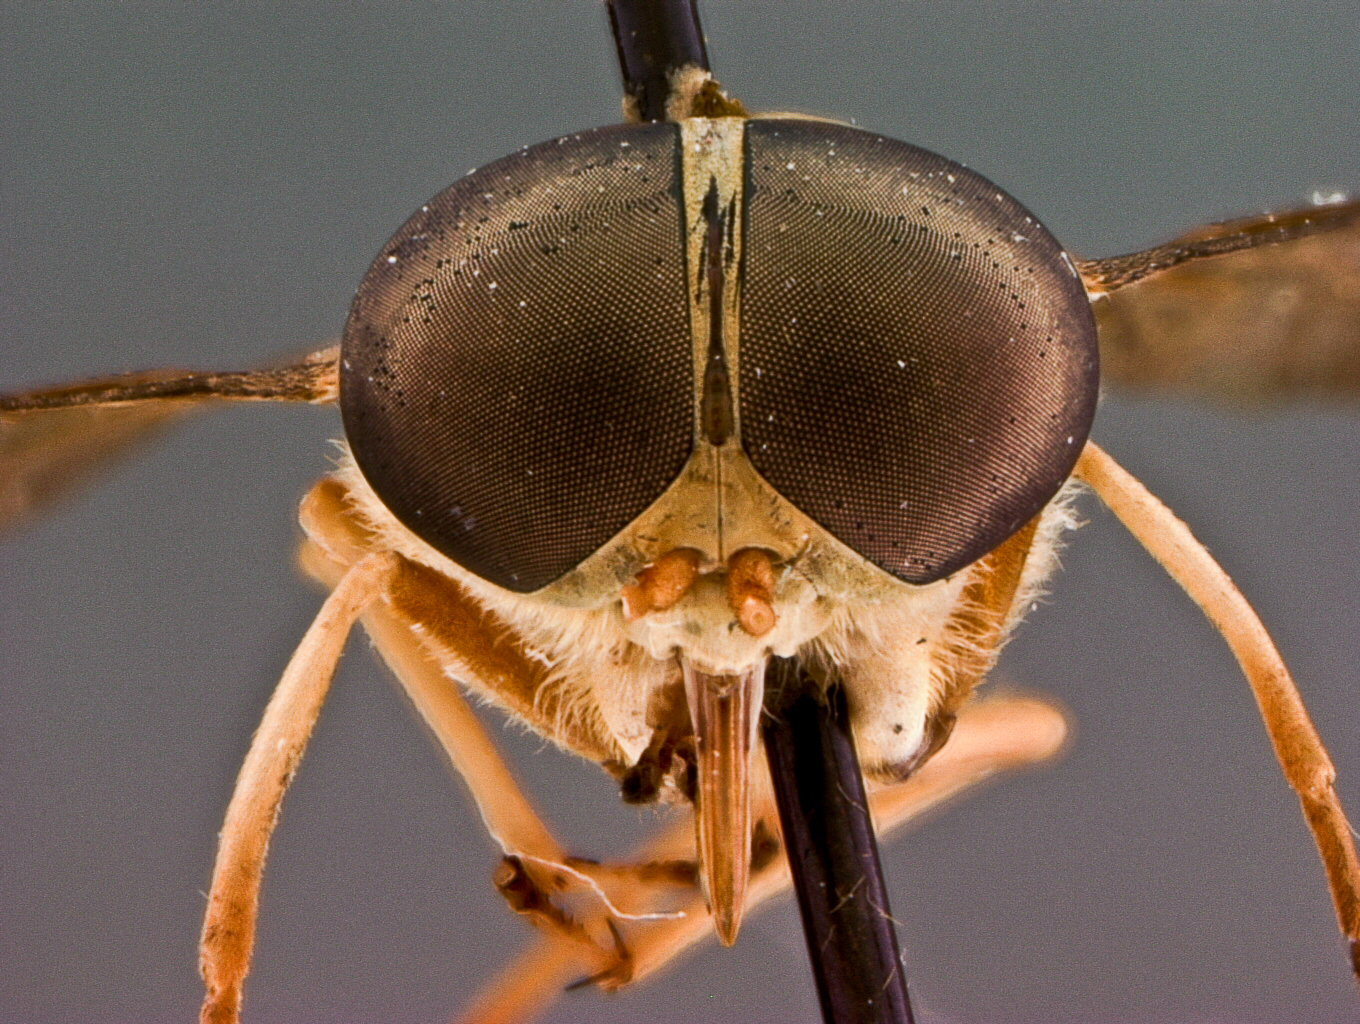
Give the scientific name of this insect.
Tabanus traubi
